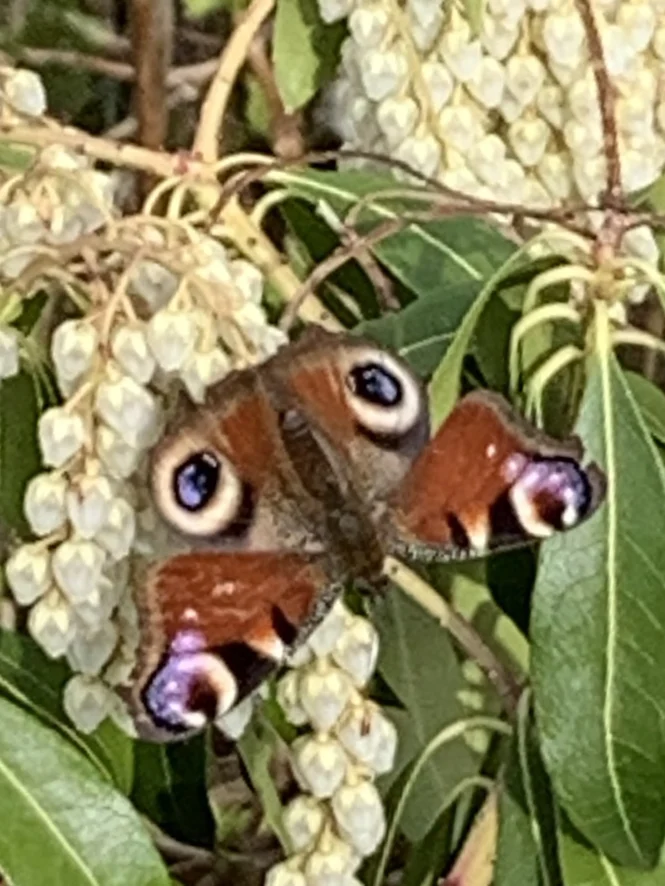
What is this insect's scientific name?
Aglais io
